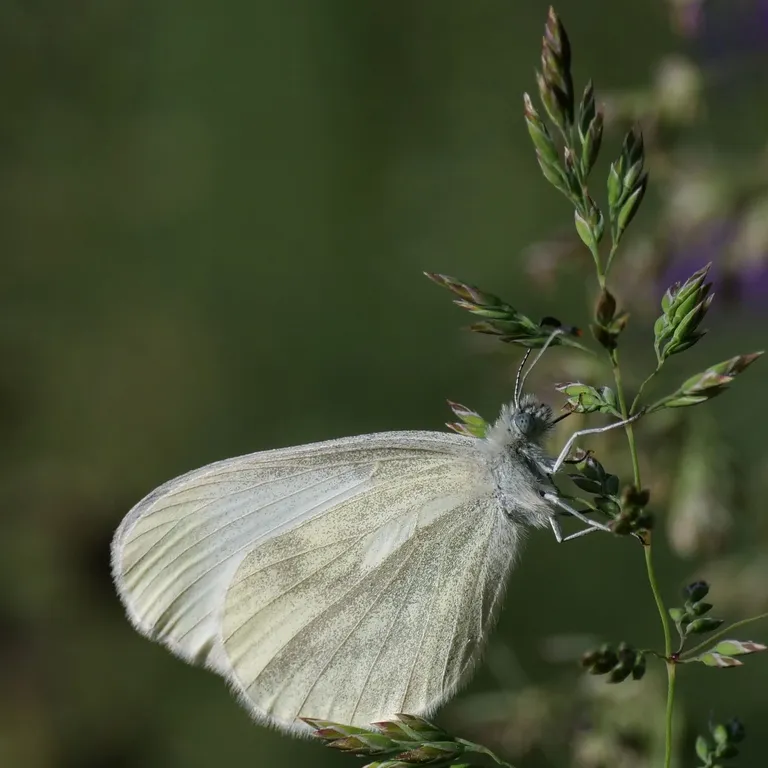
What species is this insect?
Leptidea sinapis/juvernica
